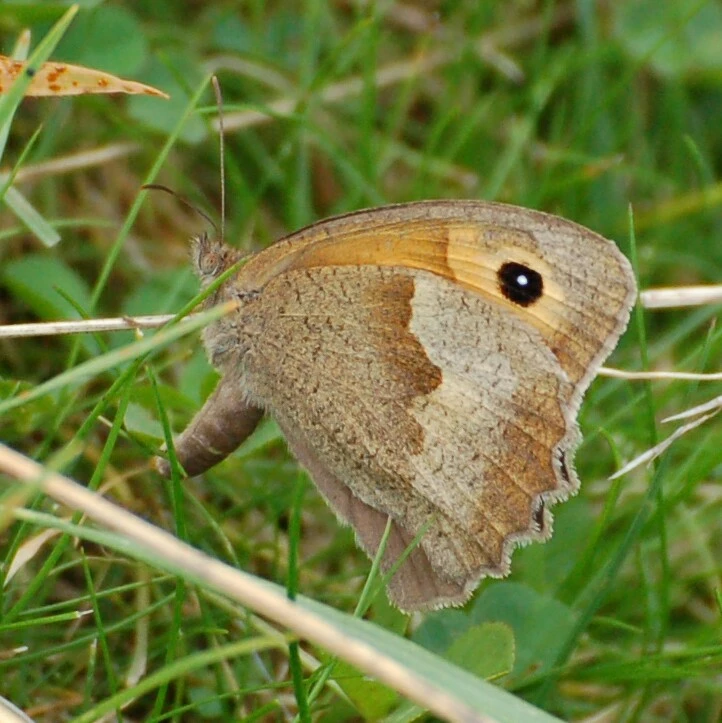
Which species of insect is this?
Maniola jurtina
